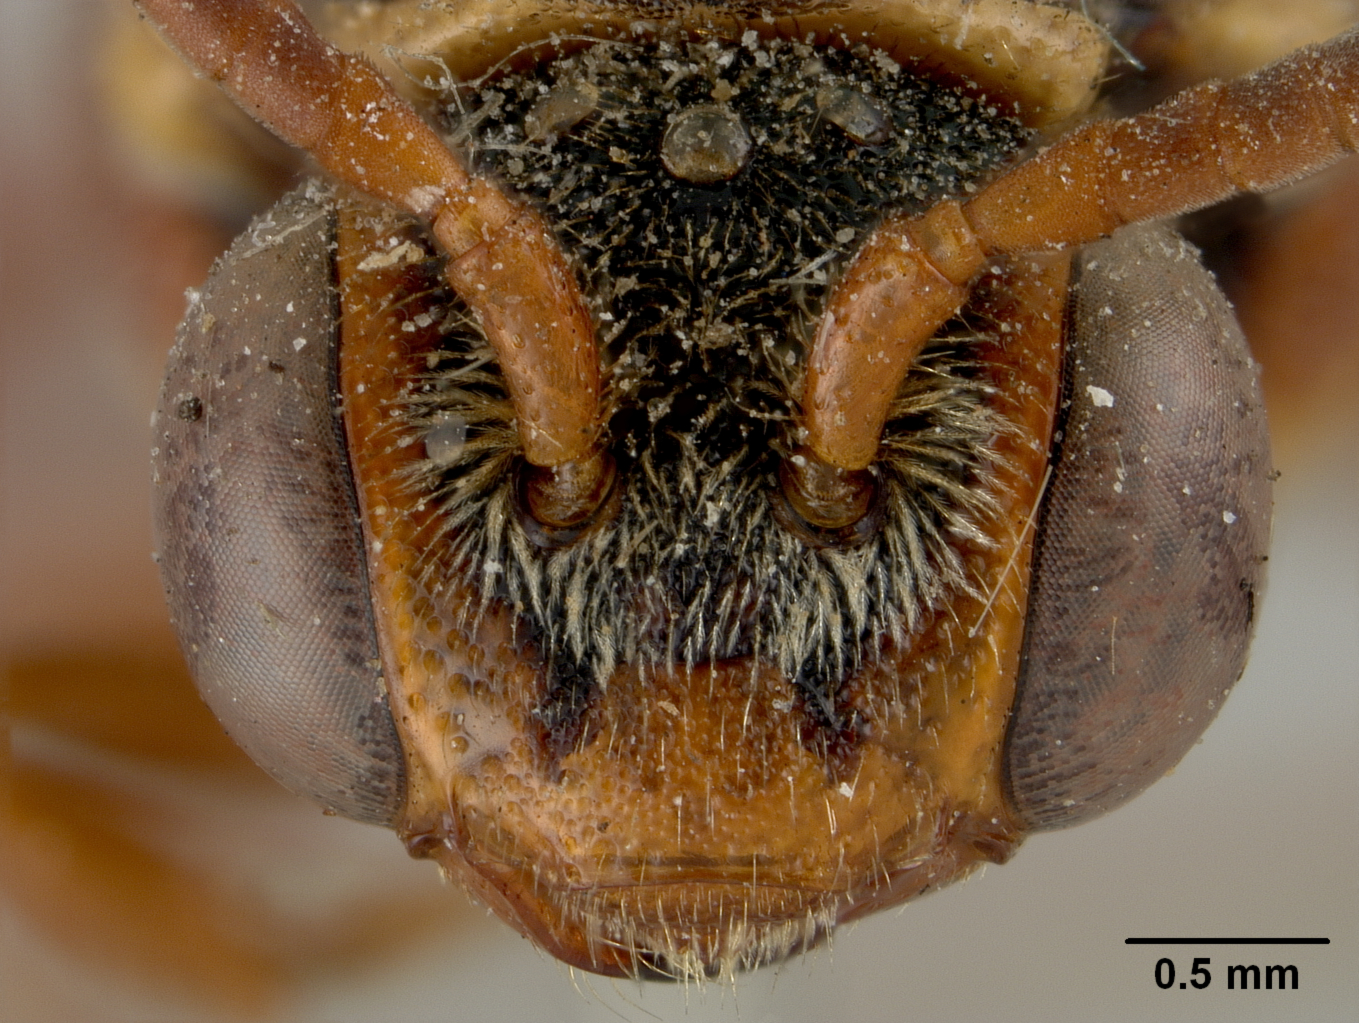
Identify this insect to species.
Nomada wheeleri
